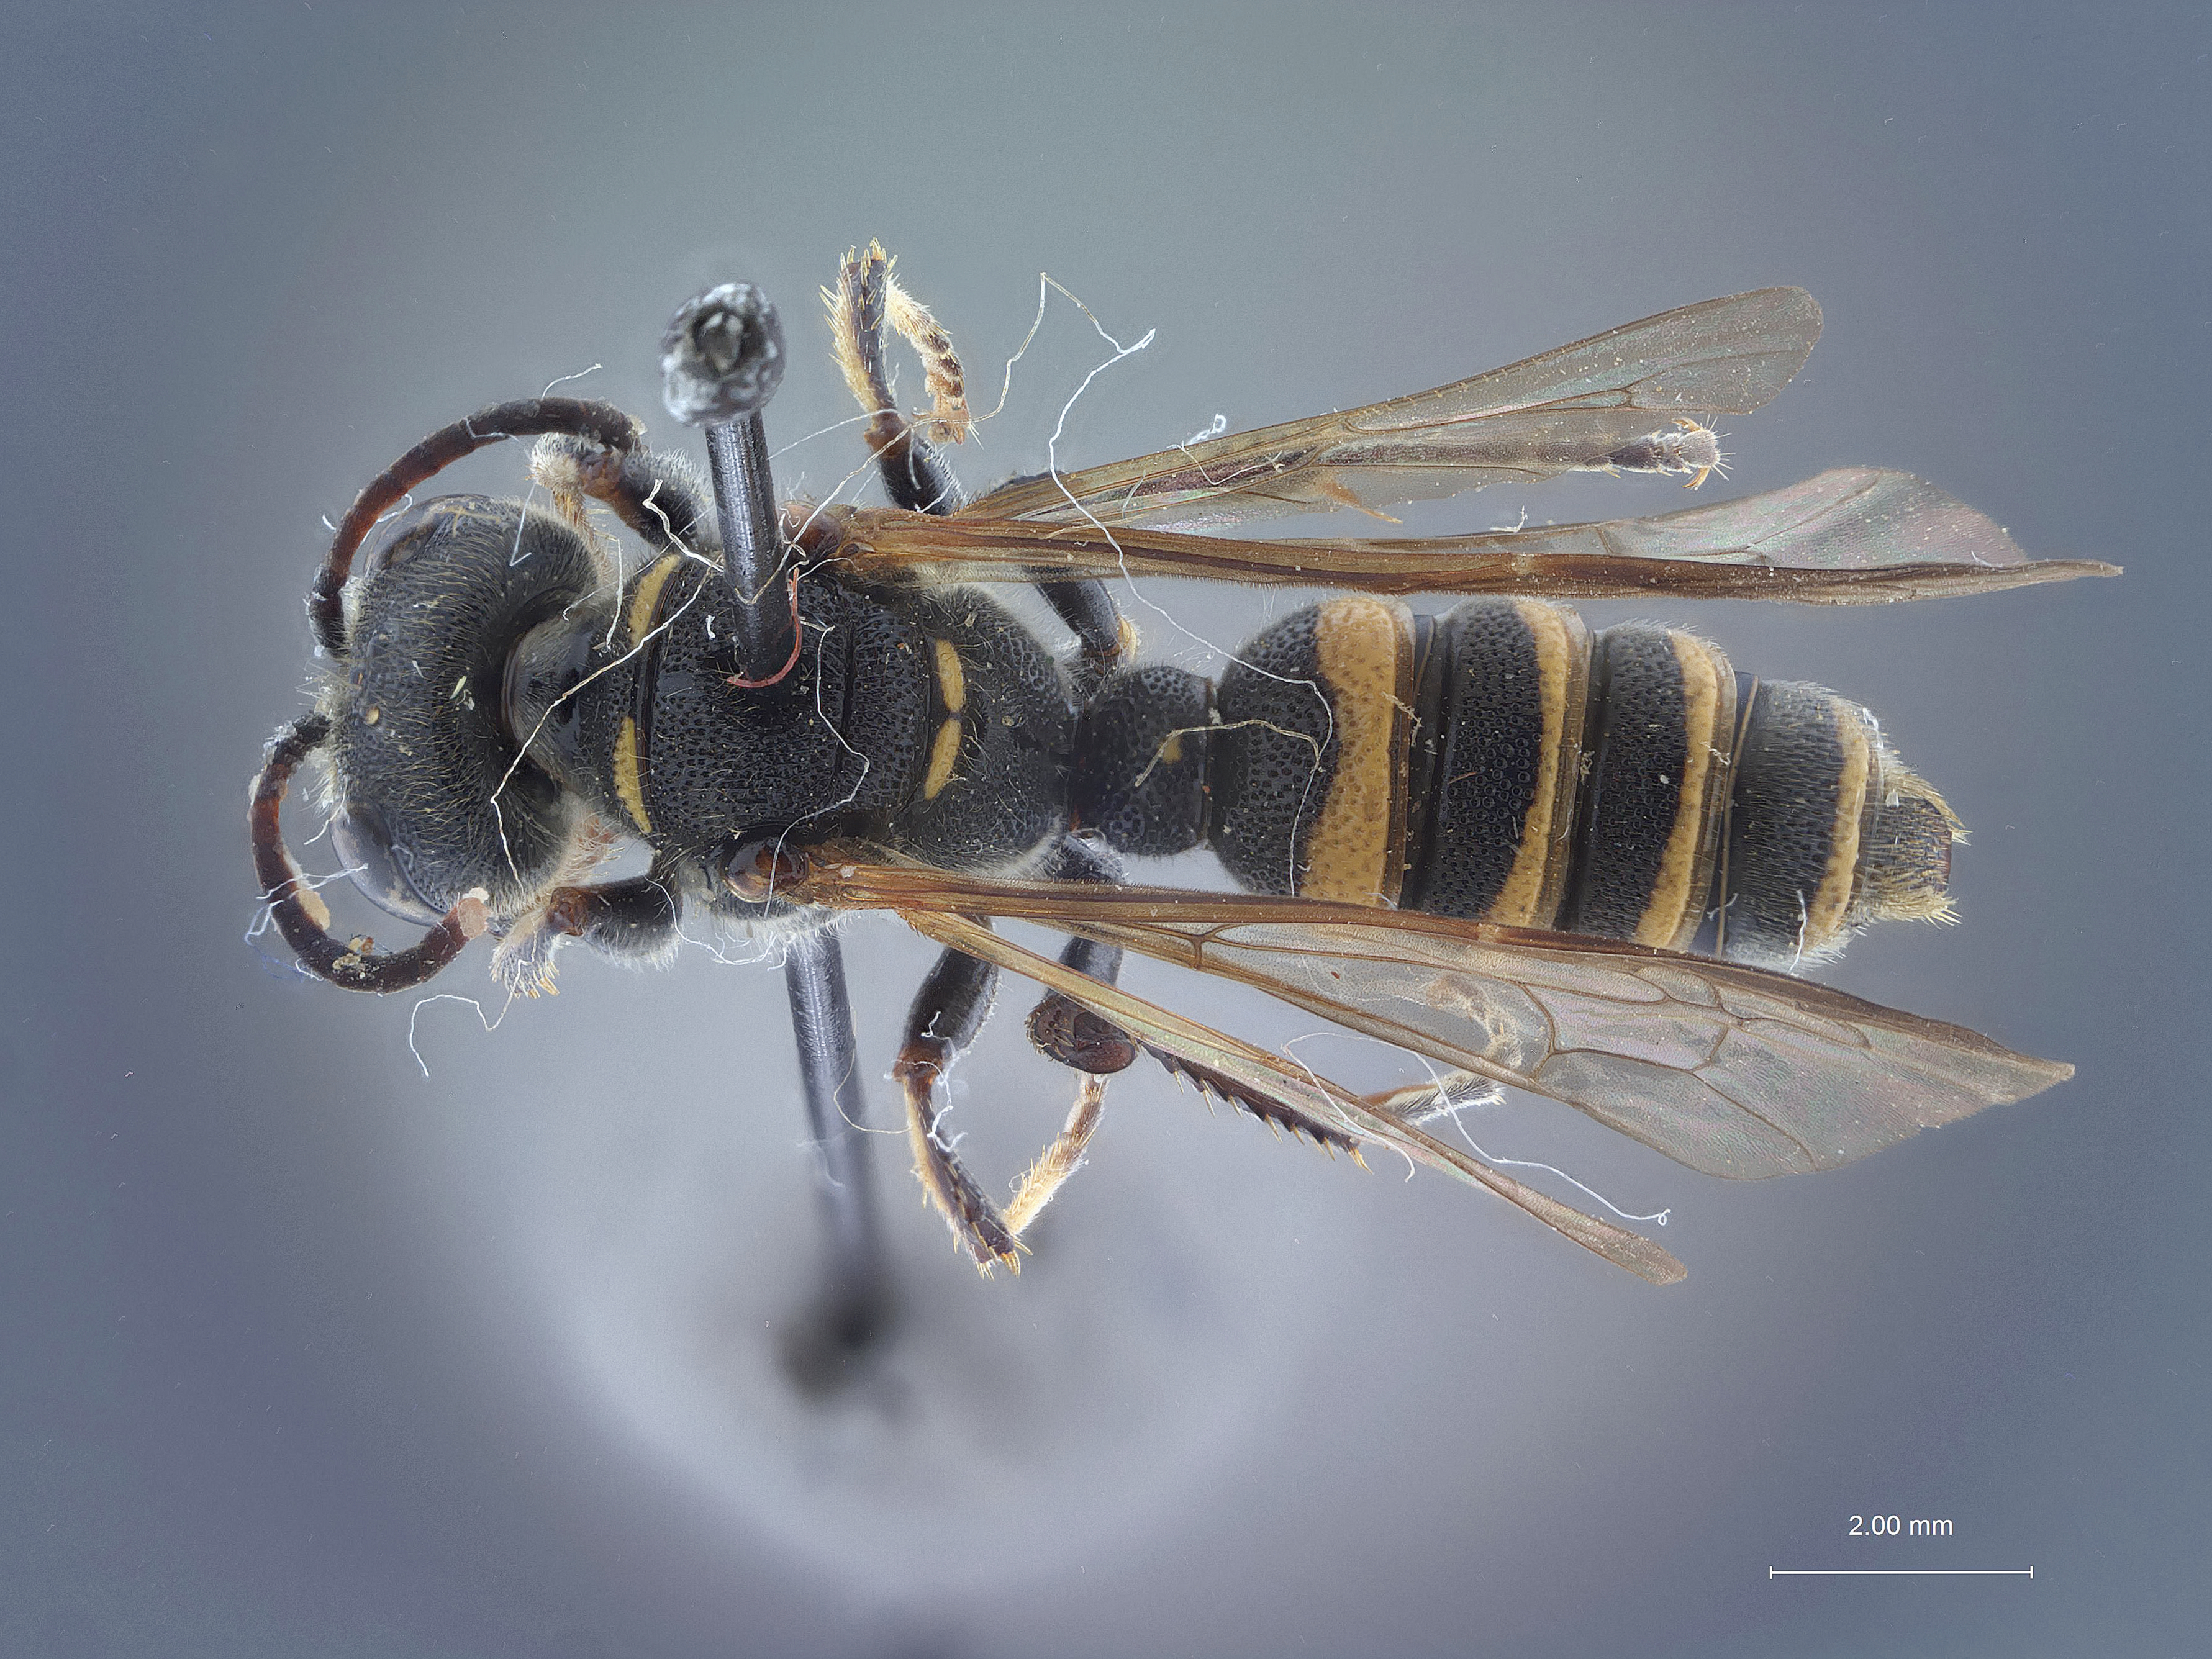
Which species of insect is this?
Cerceris costrica
